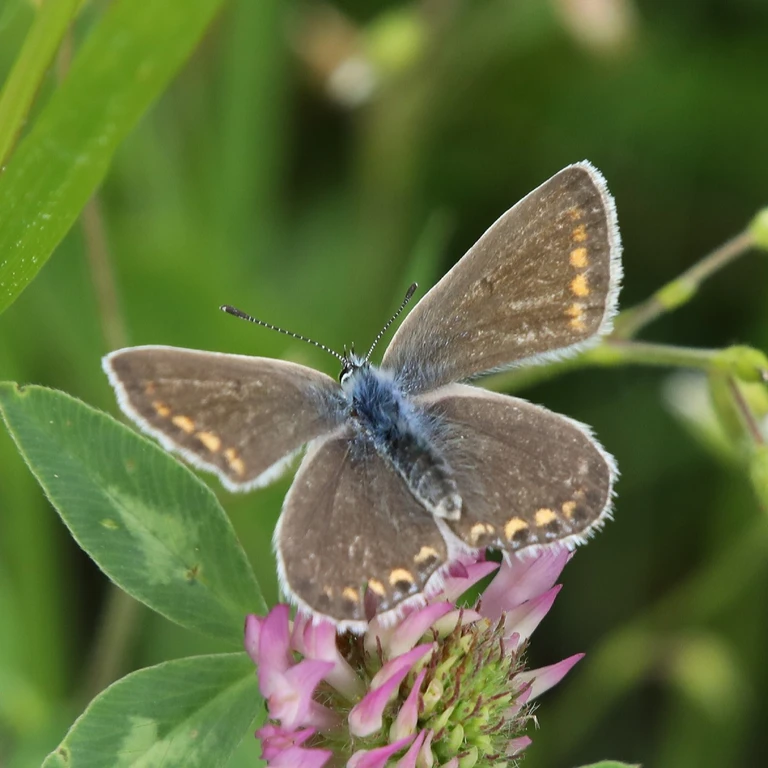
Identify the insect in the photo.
Polyommatus icarus
